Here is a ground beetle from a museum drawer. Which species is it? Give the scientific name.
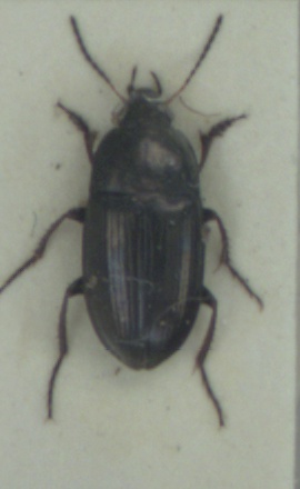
Amara aenea
